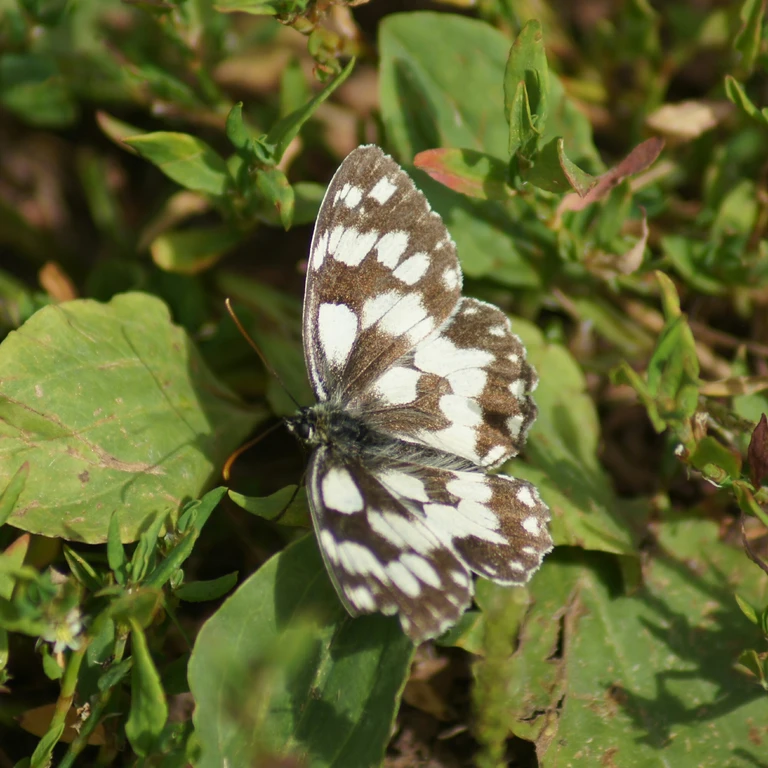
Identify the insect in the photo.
Melanargia galathea
